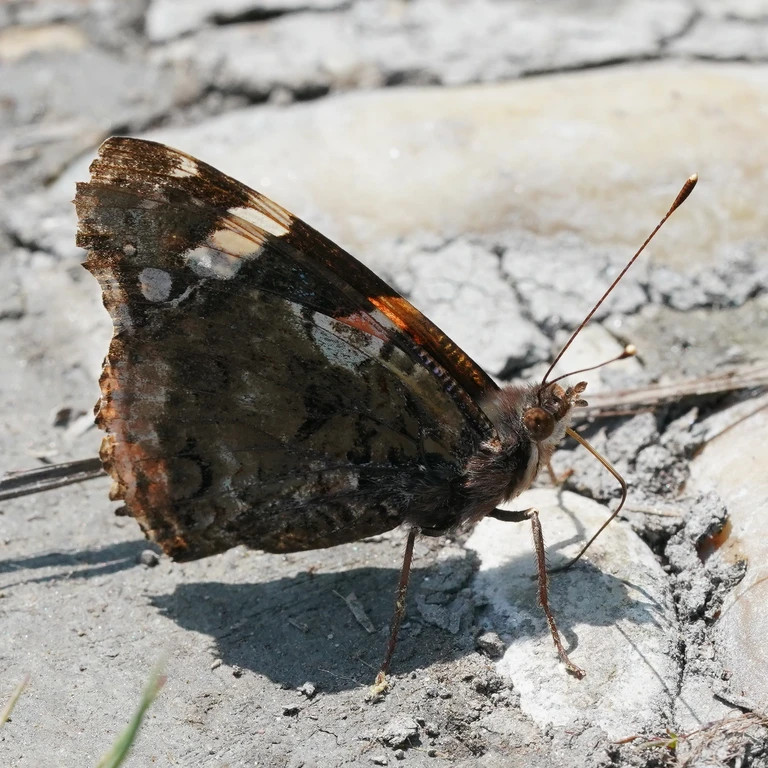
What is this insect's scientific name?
Vanessa atalanta
